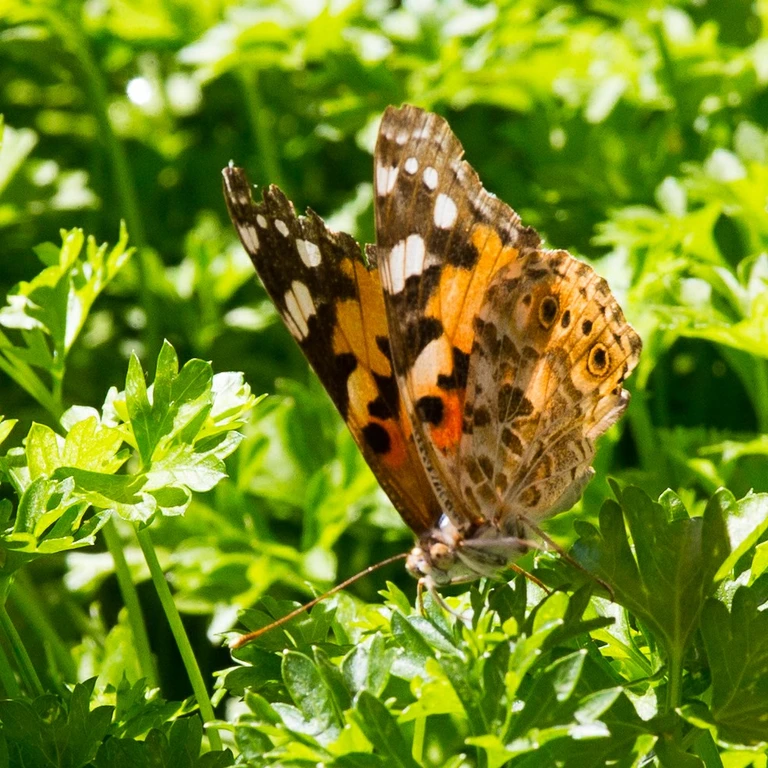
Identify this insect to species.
Vanessa cardui
